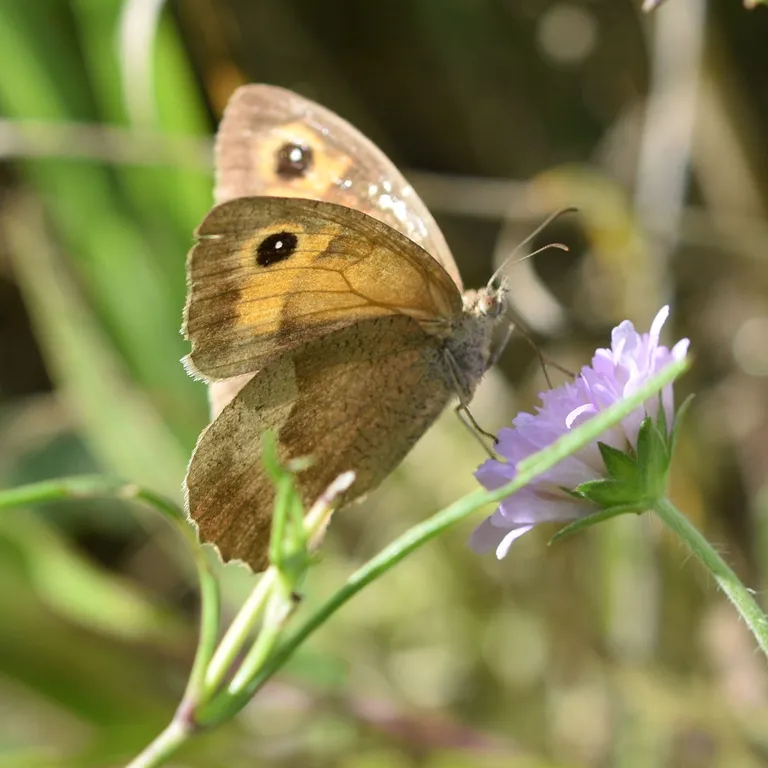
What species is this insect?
Maniola jurtina
